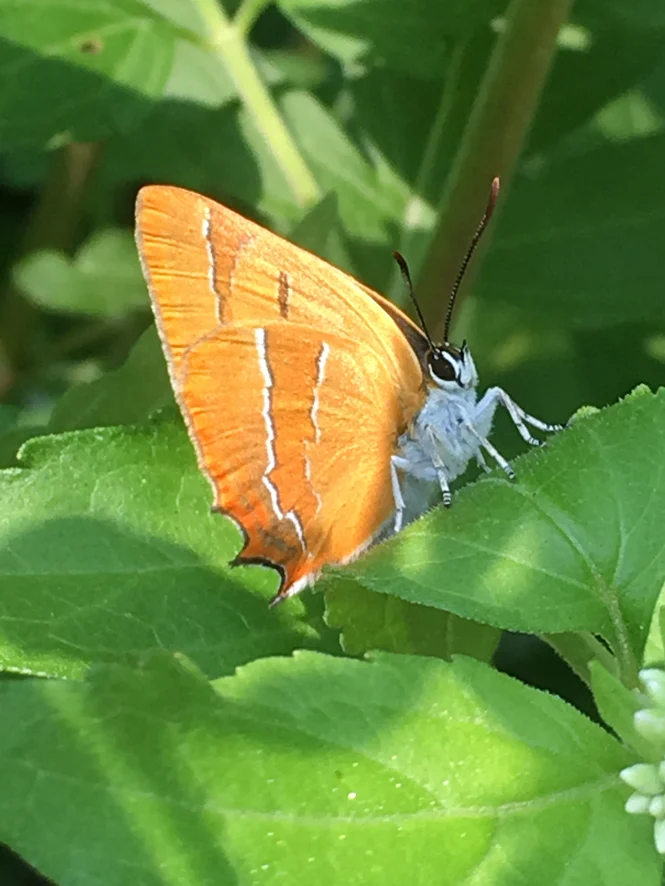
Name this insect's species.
Thecla betulae
